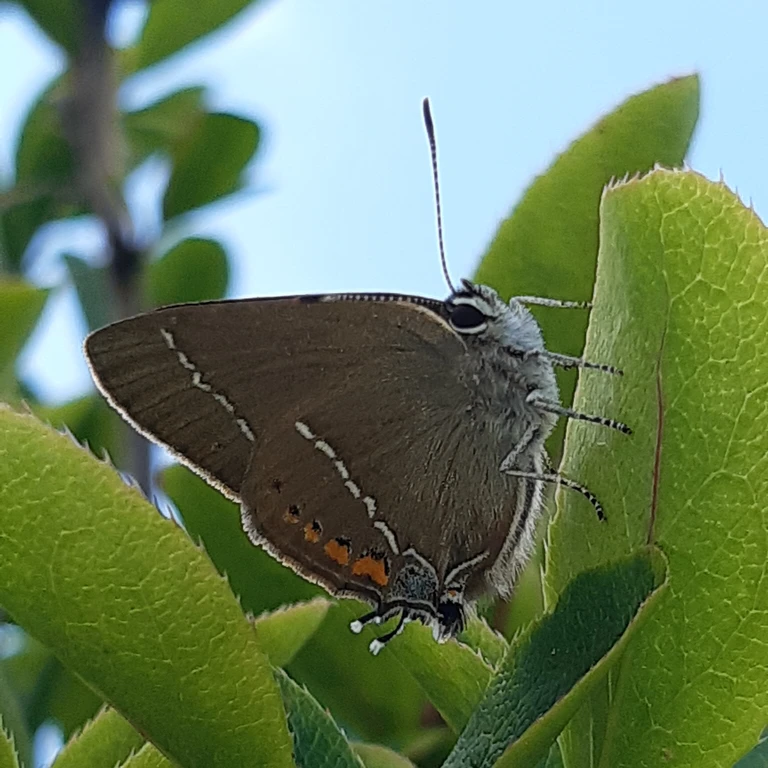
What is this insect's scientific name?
Satyrium spini (also Tuttiola spini)
